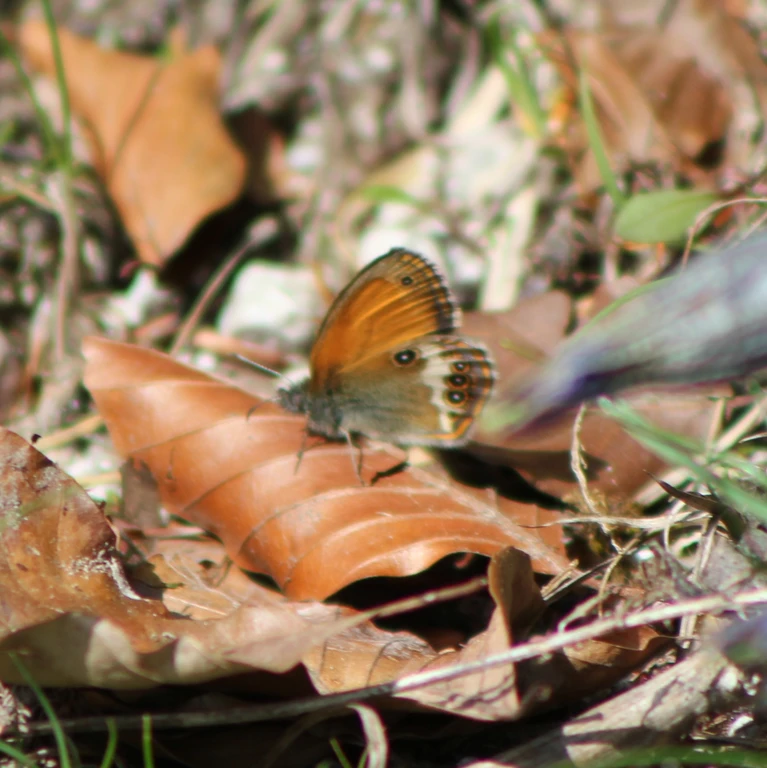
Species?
Coenonympha arcania
